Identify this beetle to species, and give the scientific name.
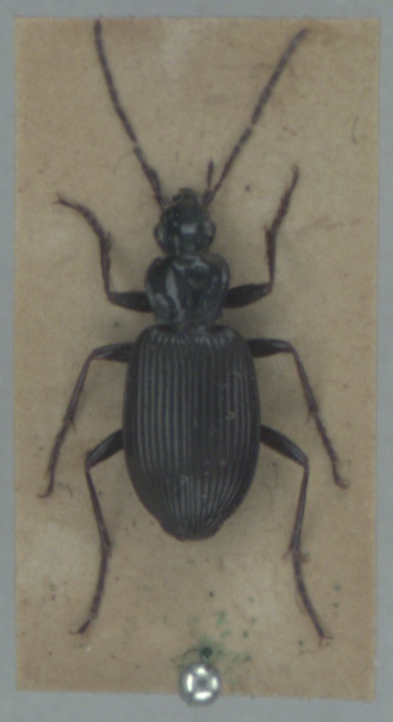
Platynus assimilis
